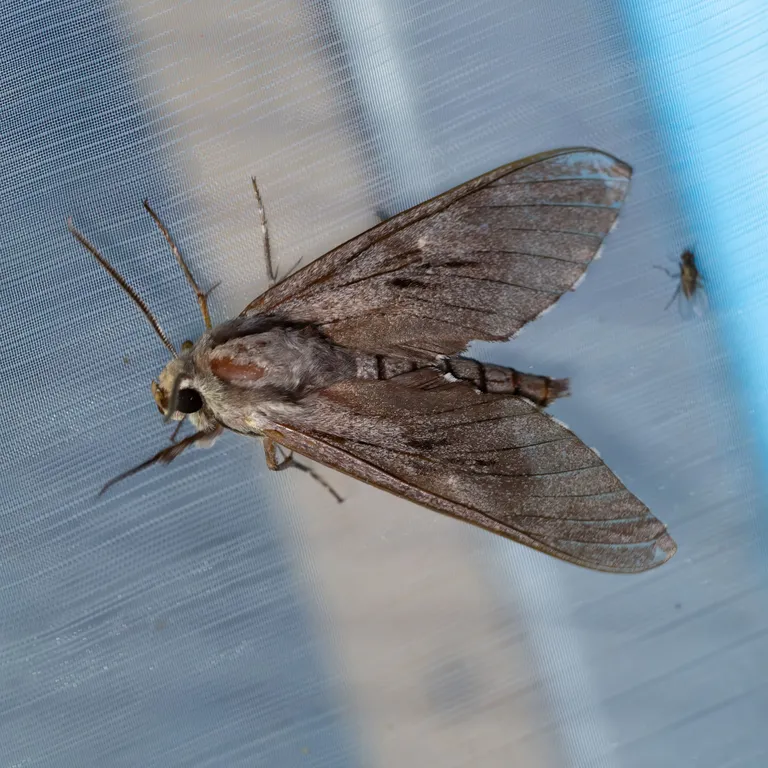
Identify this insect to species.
Sphinx pinastri
